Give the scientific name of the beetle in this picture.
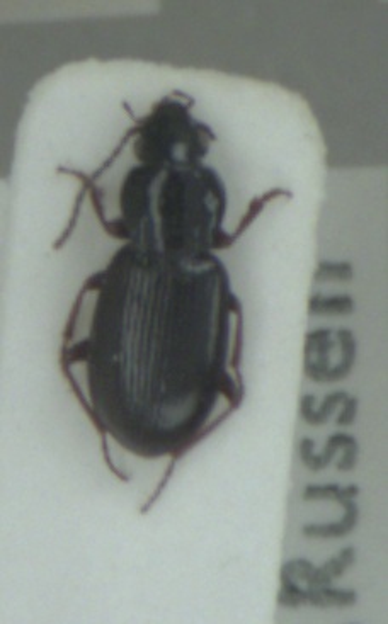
Pterostichus strenuus
